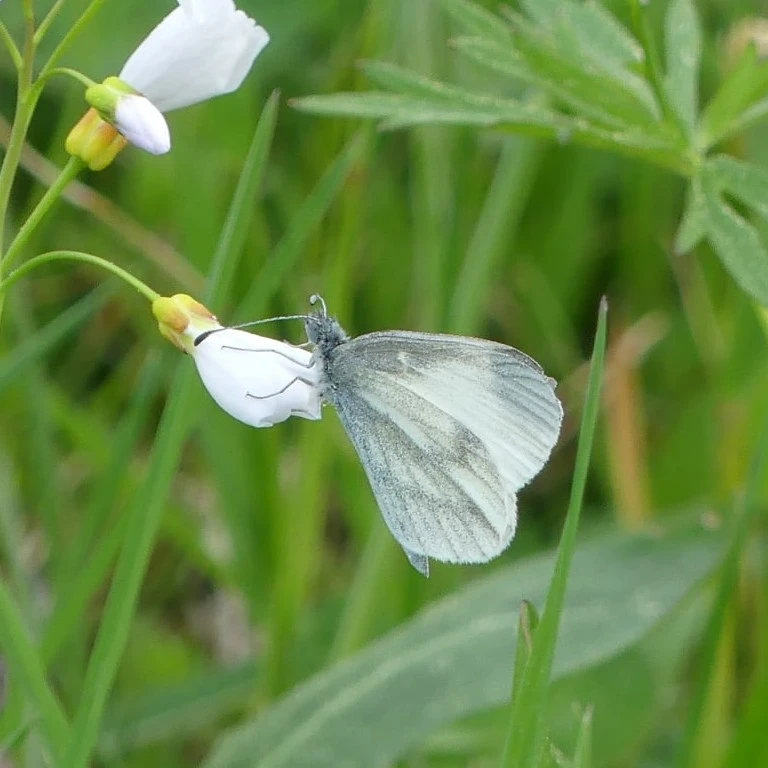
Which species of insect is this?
Leptidea sinapis/juvernica
